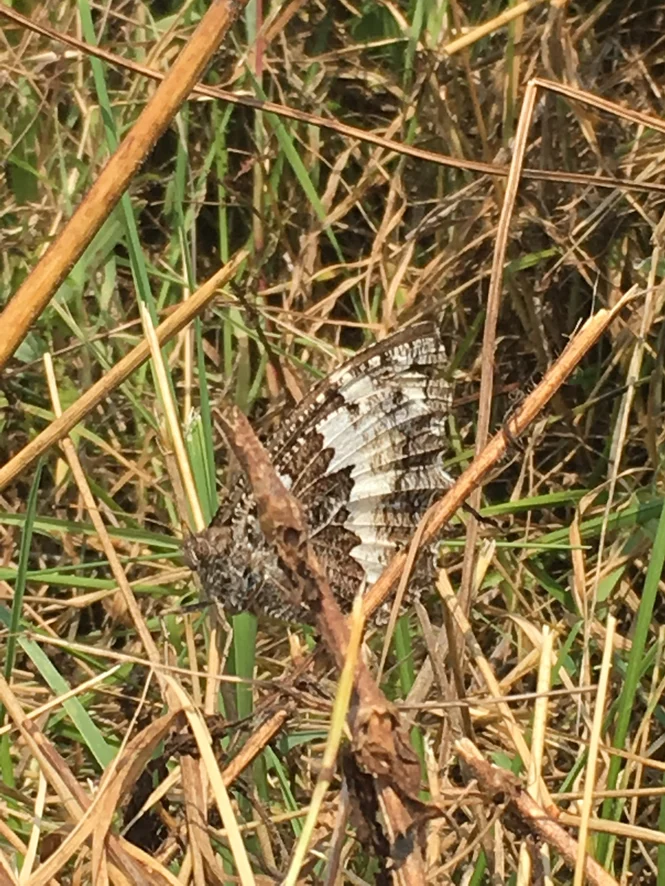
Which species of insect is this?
Brintesia circe
